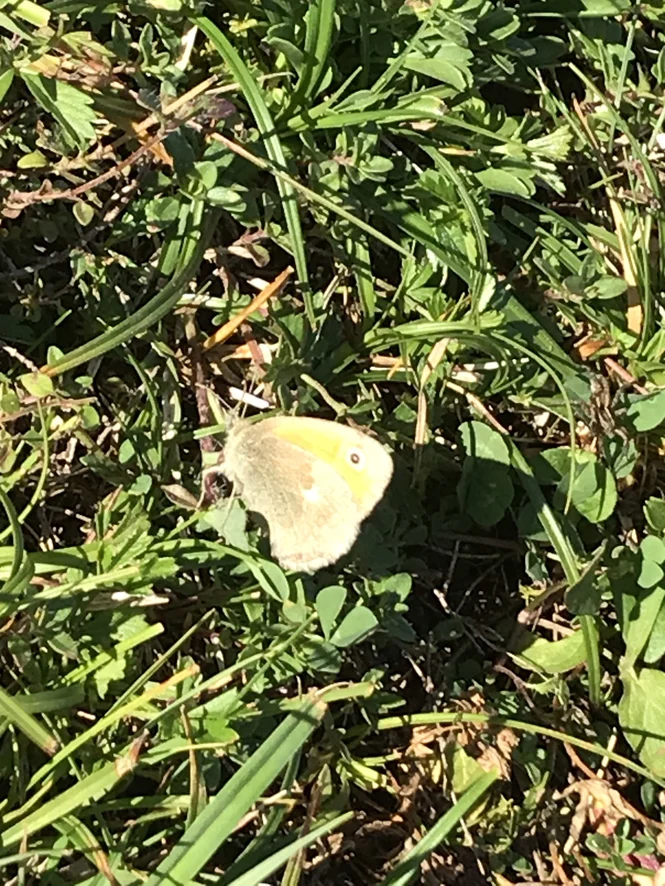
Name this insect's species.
Coenonympha pamphilus
